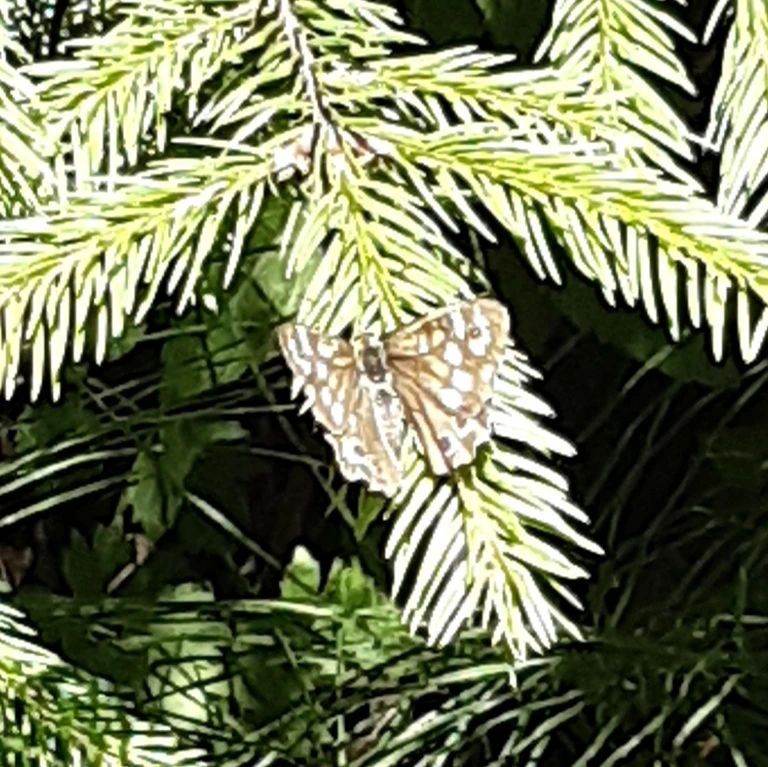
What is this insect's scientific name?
Pararge aegeria
